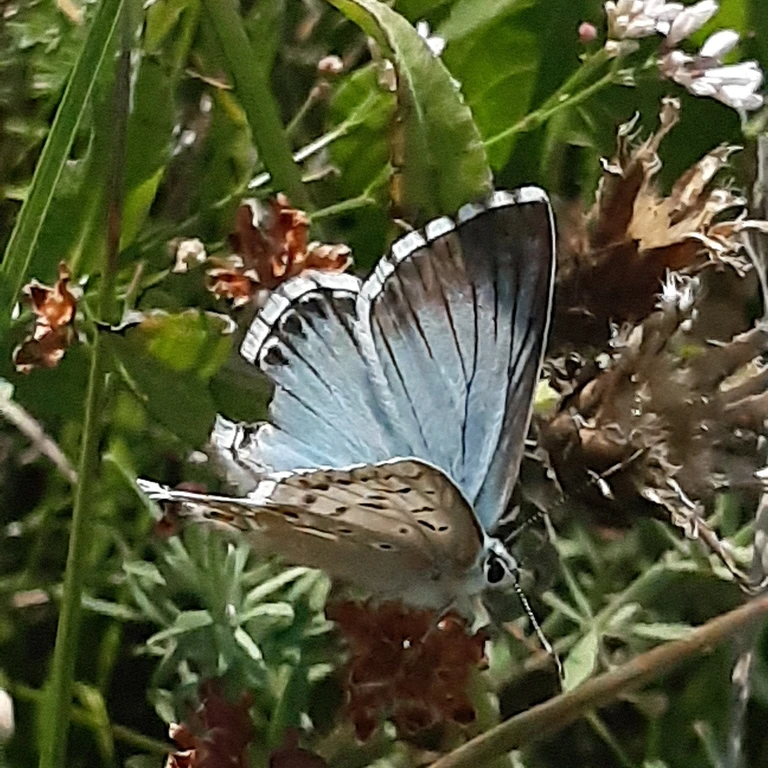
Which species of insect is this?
Lysandra coridon
